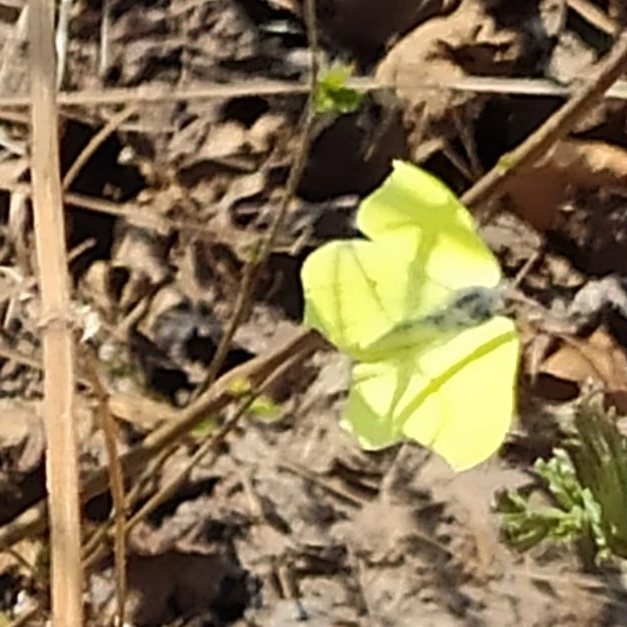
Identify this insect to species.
Gonepteryx rhamni
